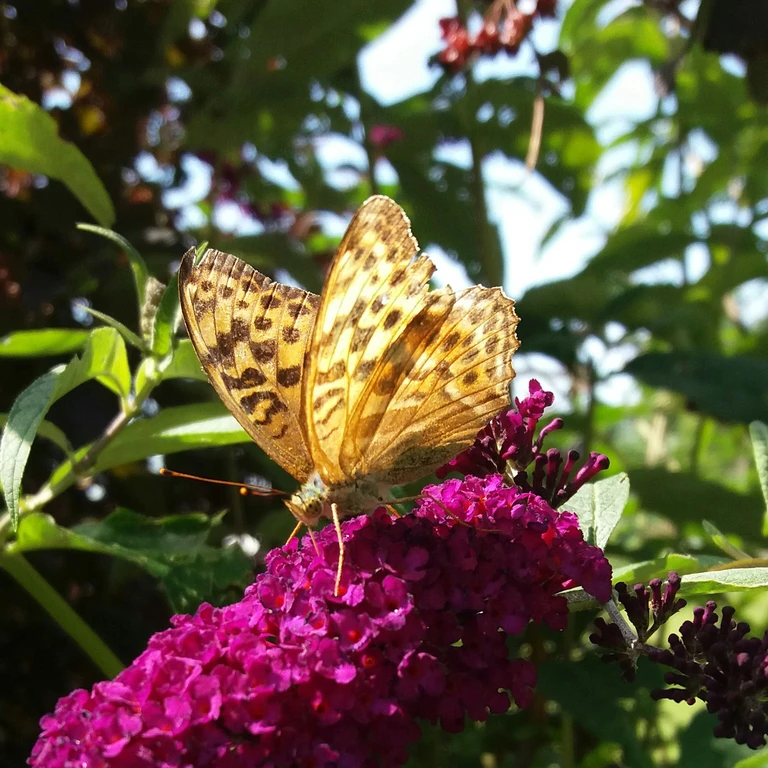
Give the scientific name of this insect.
Argynnis paphia
